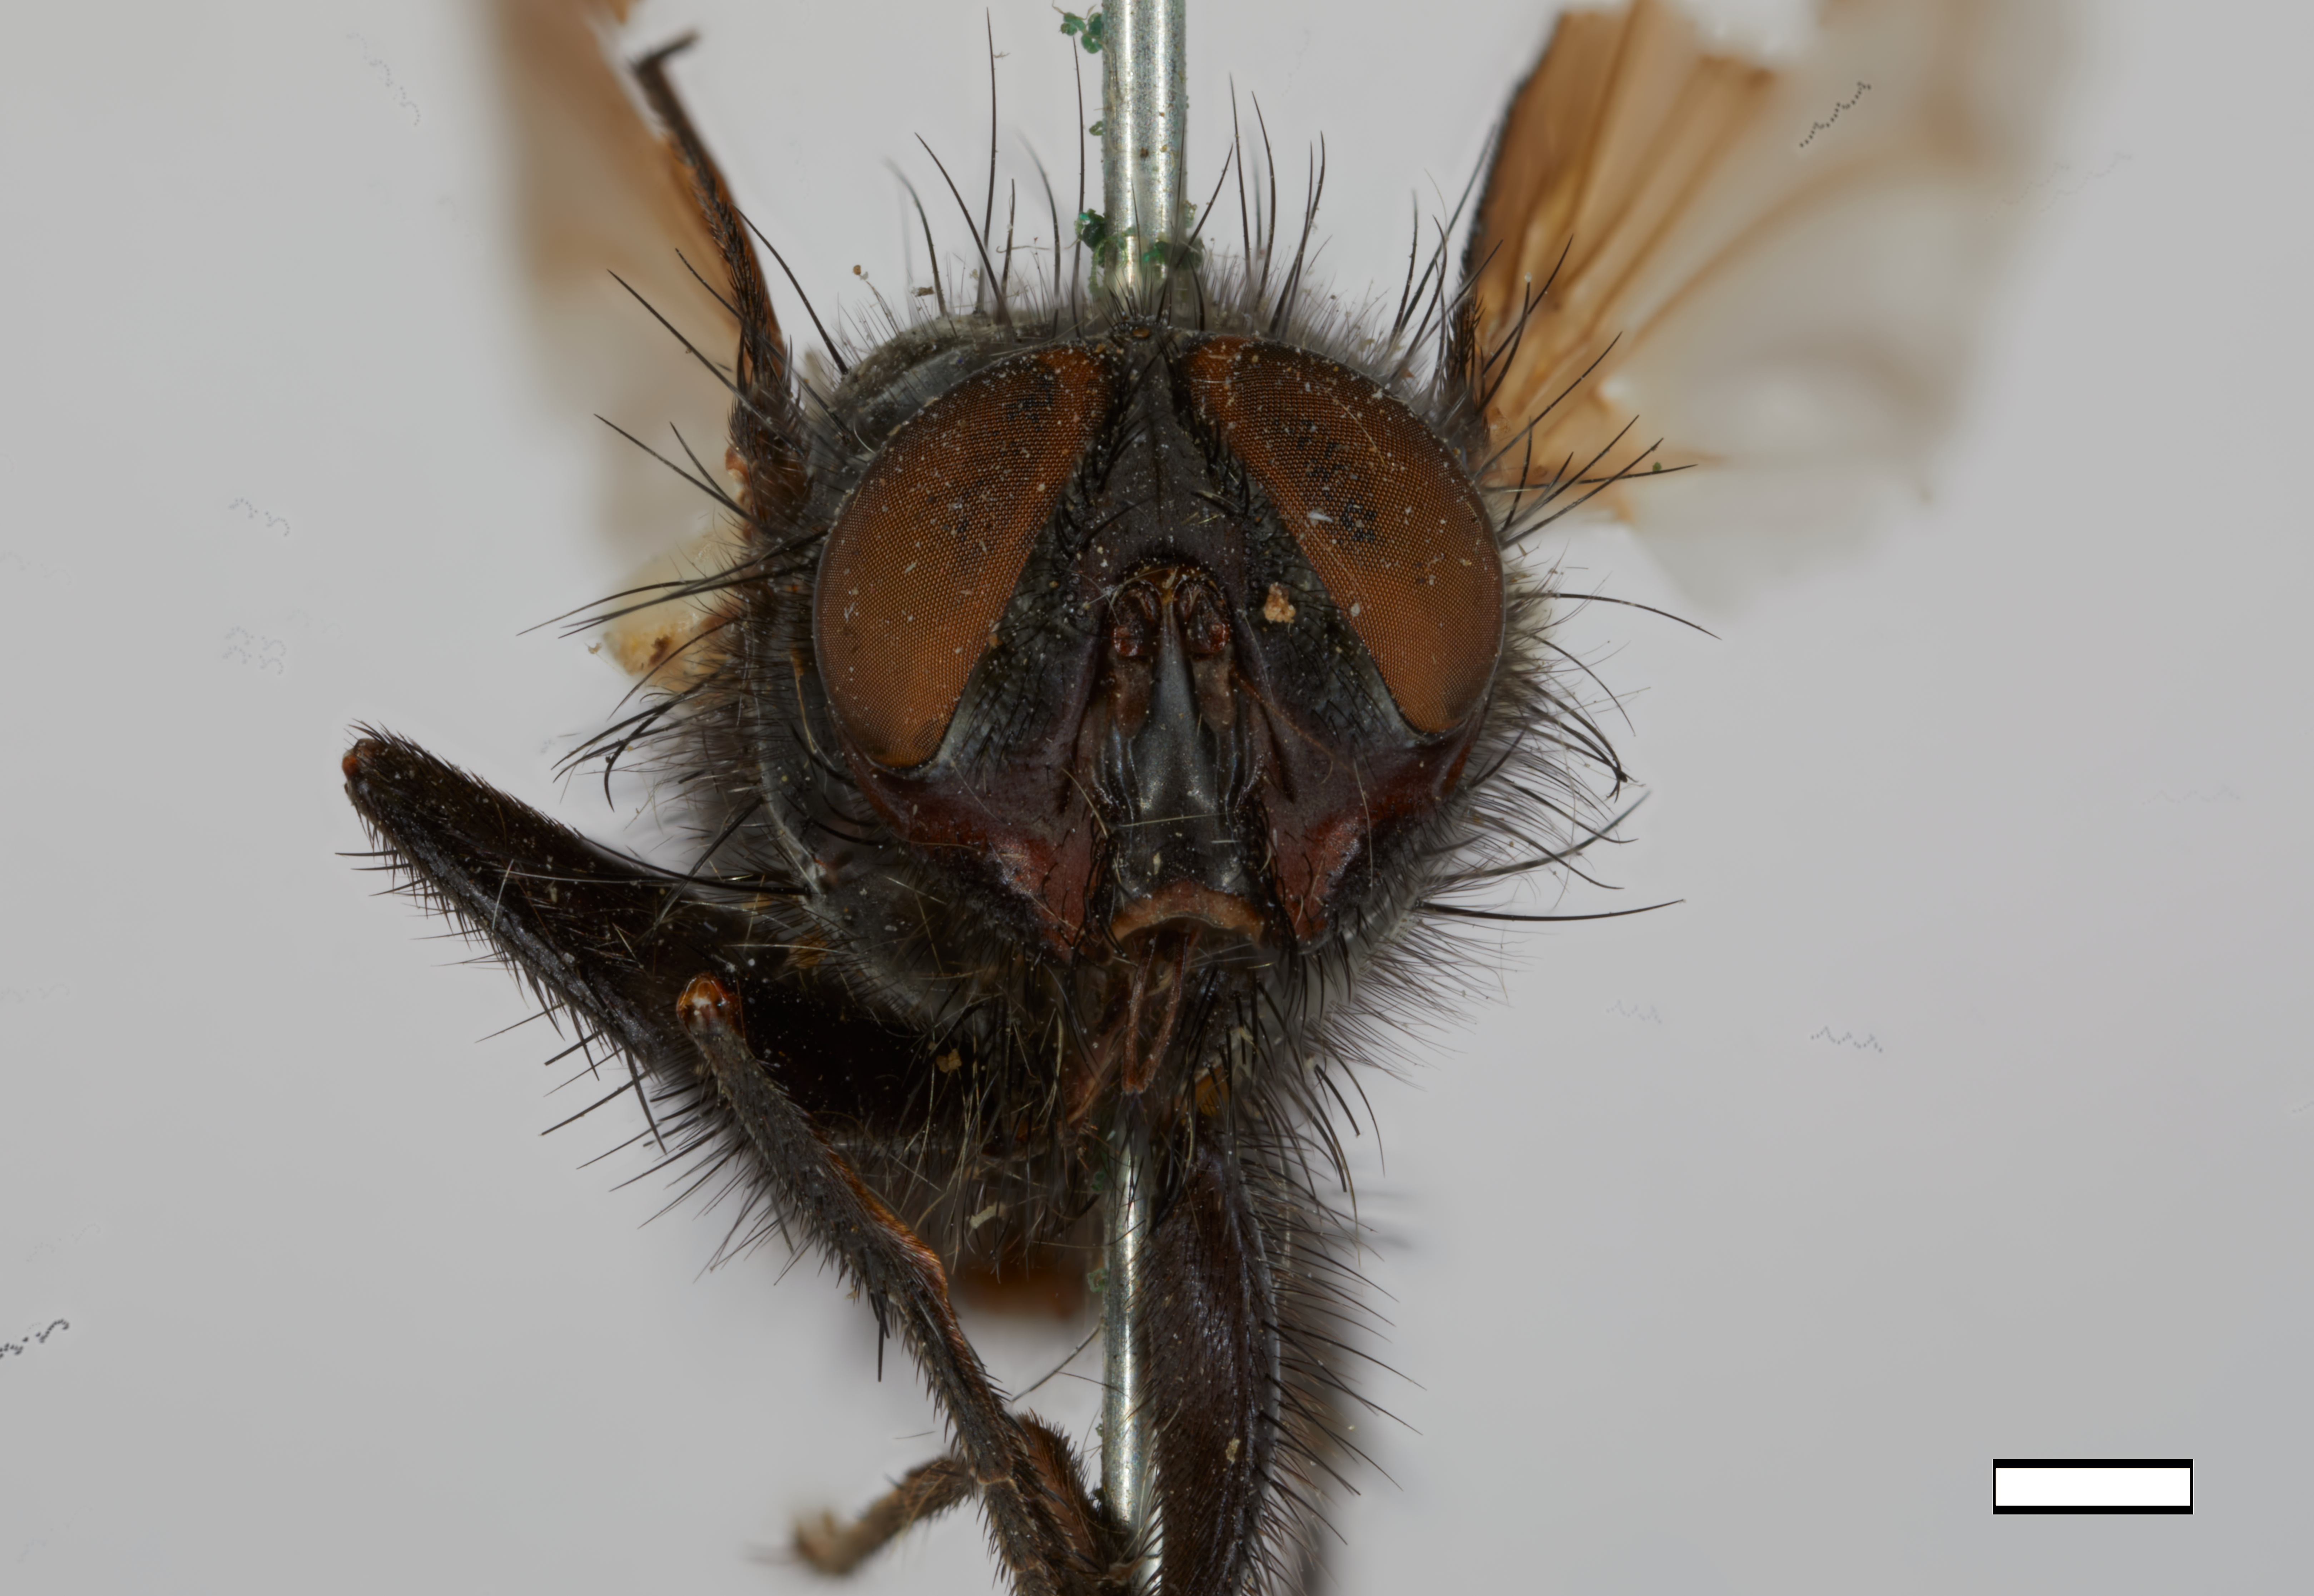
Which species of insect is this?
Melanodexia grandis
